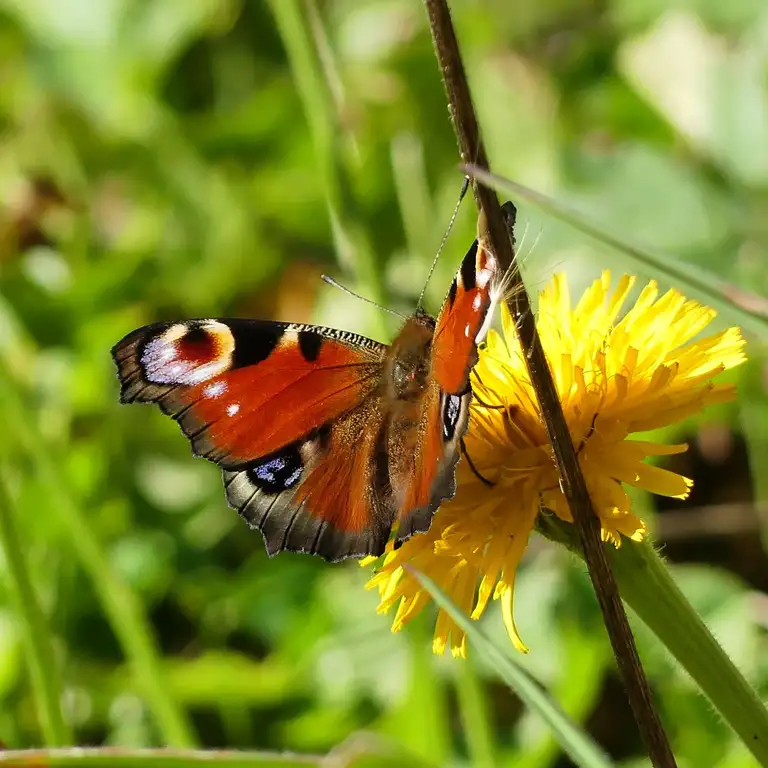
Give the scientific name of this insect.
Aglais io
